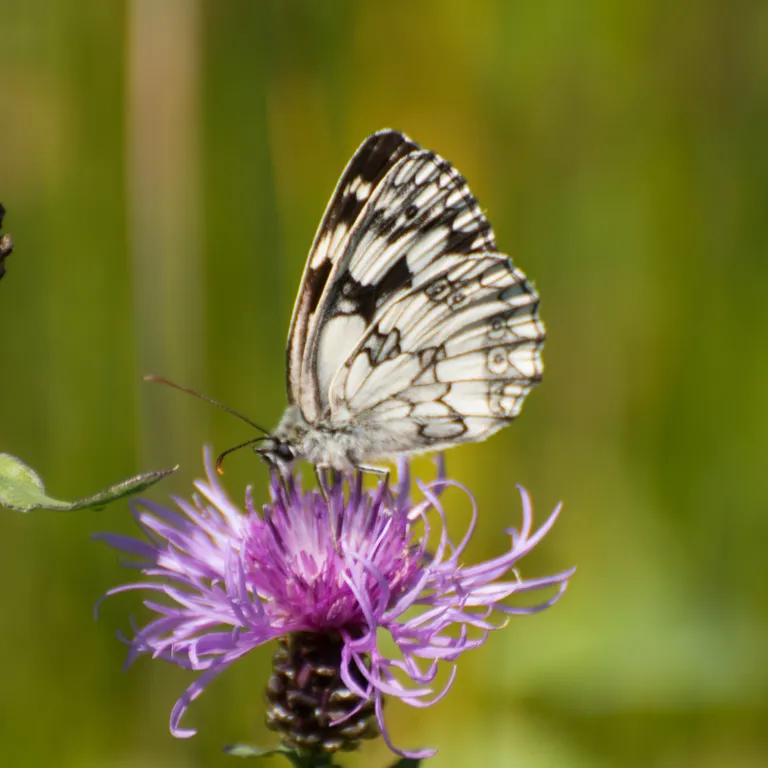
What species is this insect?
Melanargia galathea
